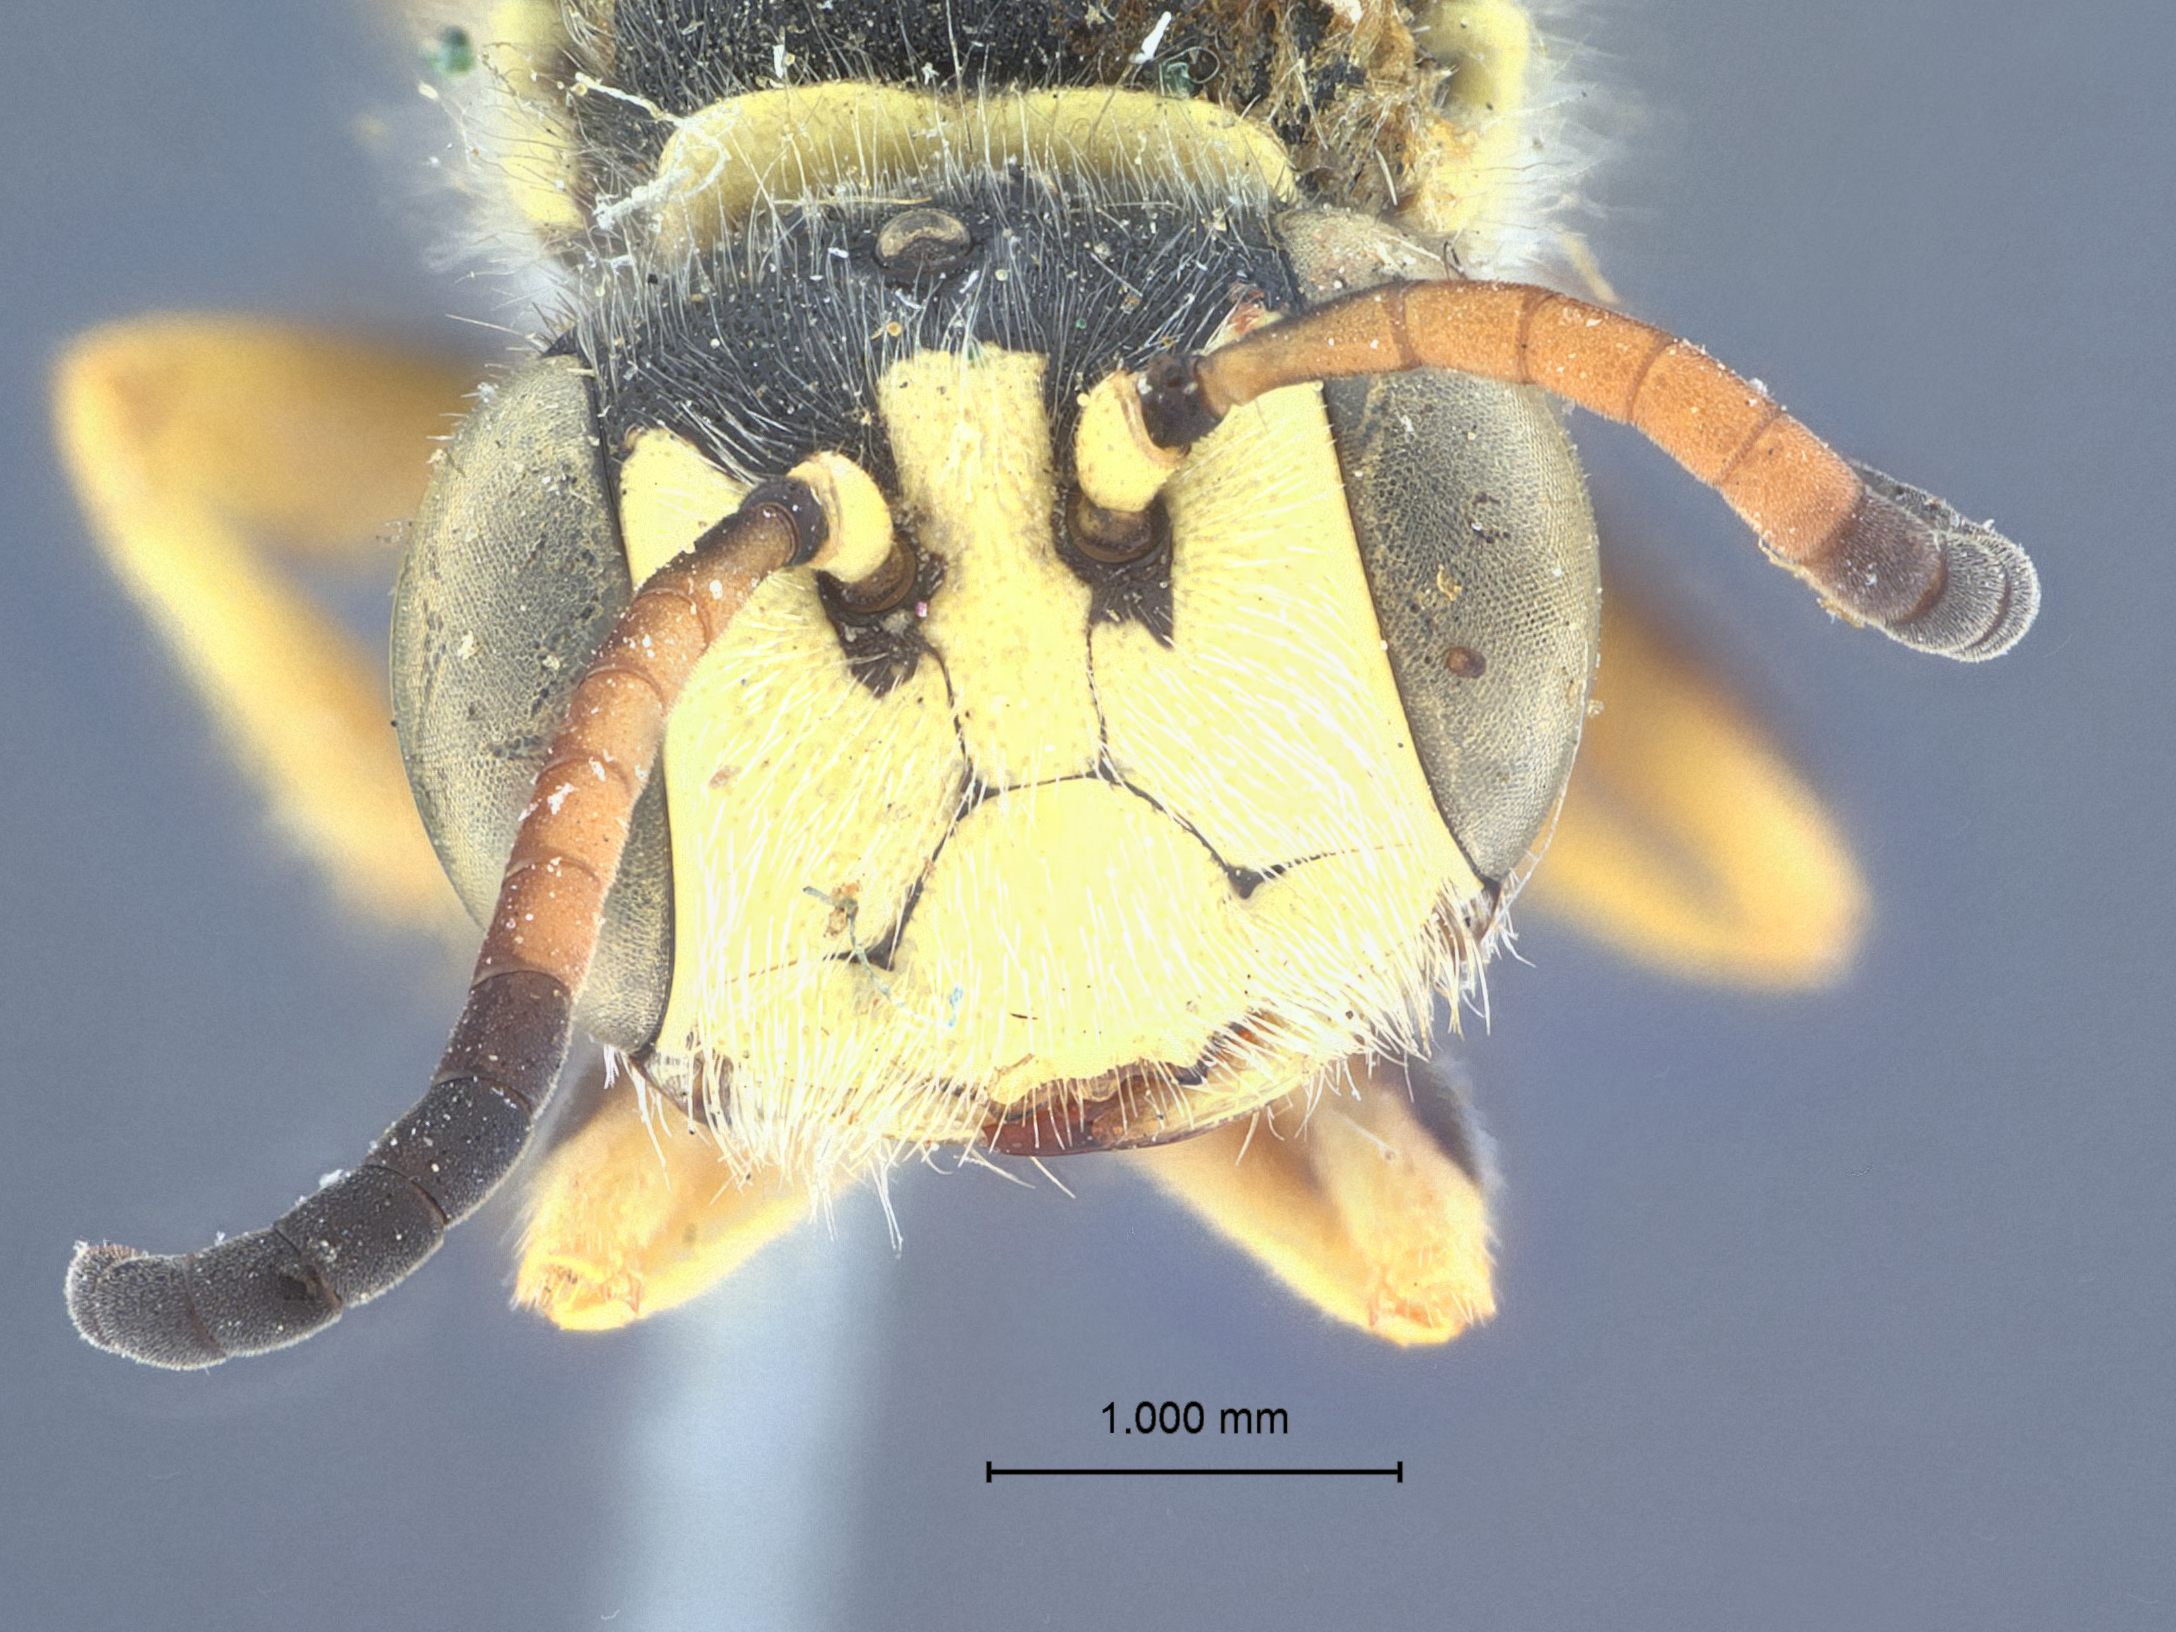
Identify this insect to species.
Aphilanthops bakeri
